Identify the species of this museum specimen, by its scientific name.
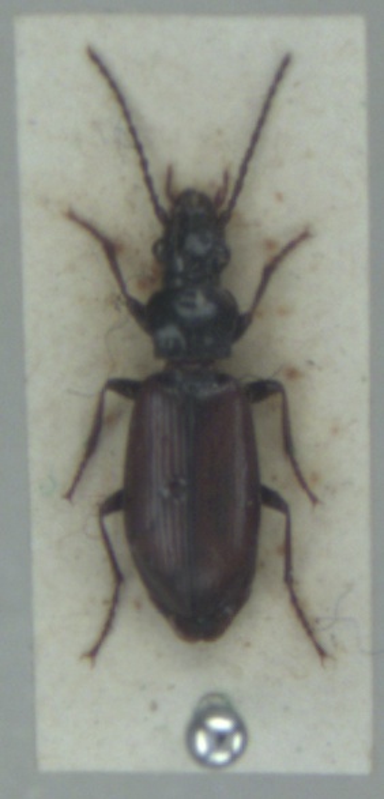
Patrobus septentrionis
